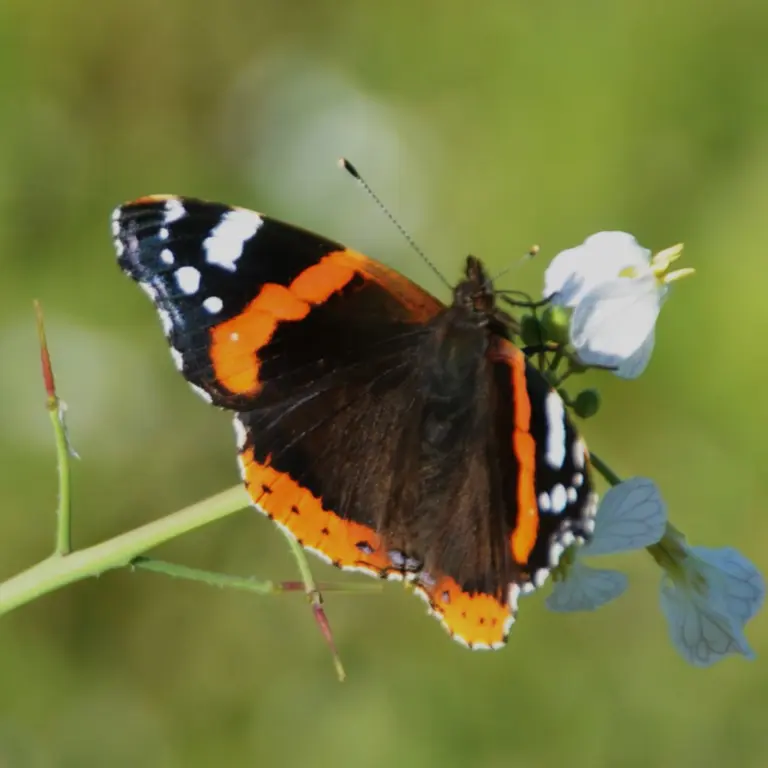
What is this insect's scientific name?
Vanessa atalanta
